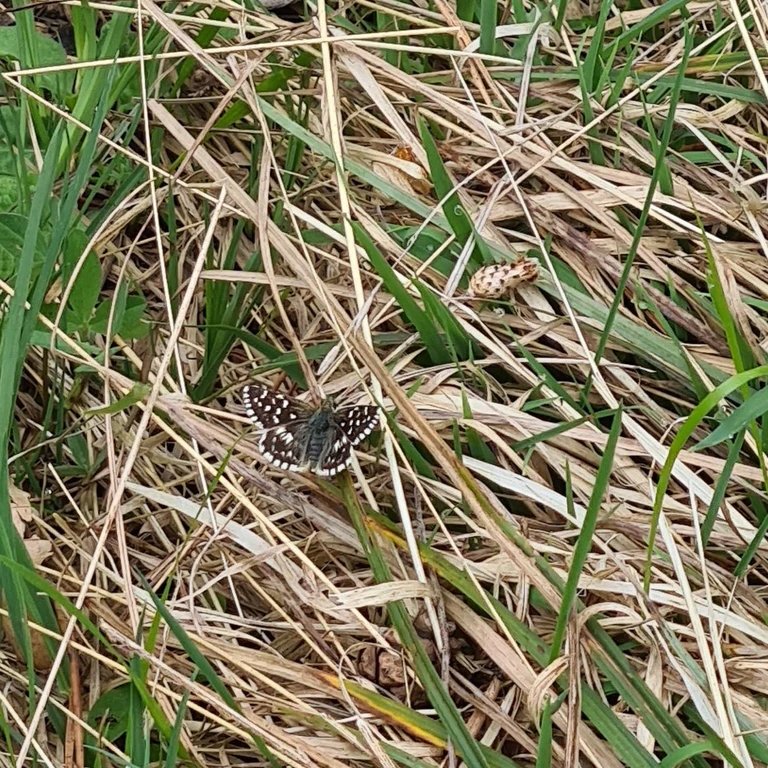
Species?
Pyrgus malvae
